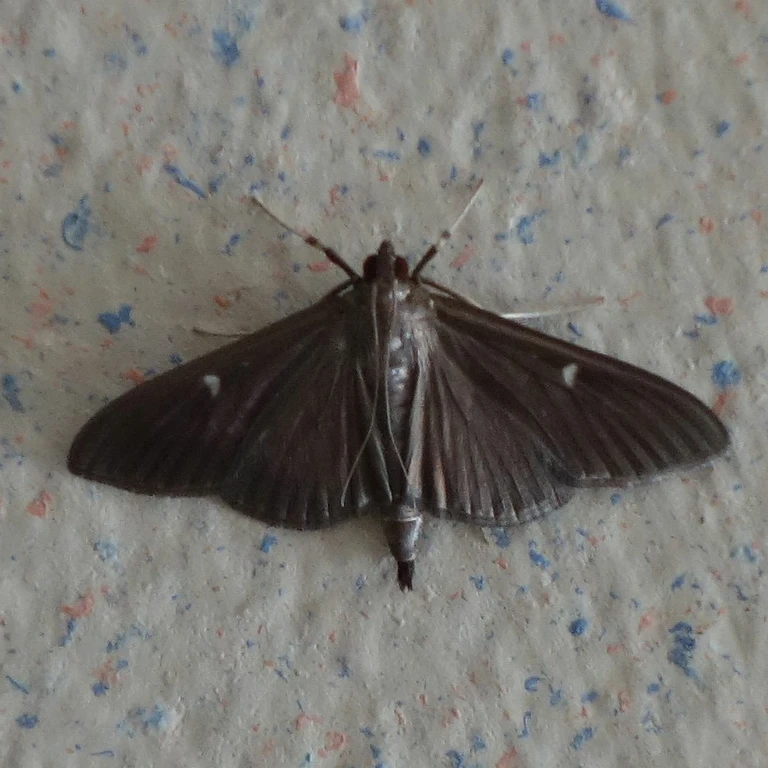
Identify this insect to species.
Cydalima perspectalis
